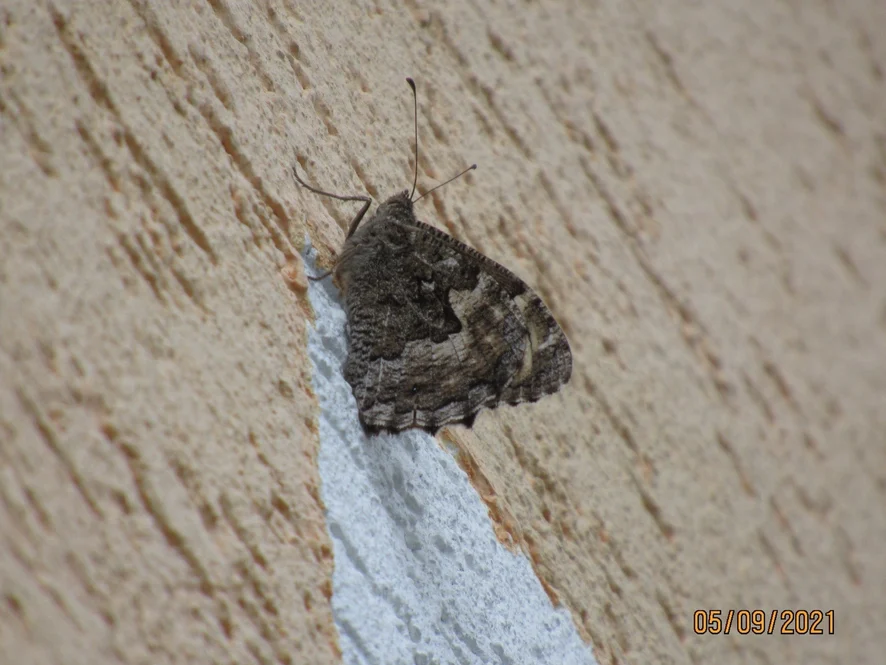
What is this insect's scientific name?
Hipparchia semele
